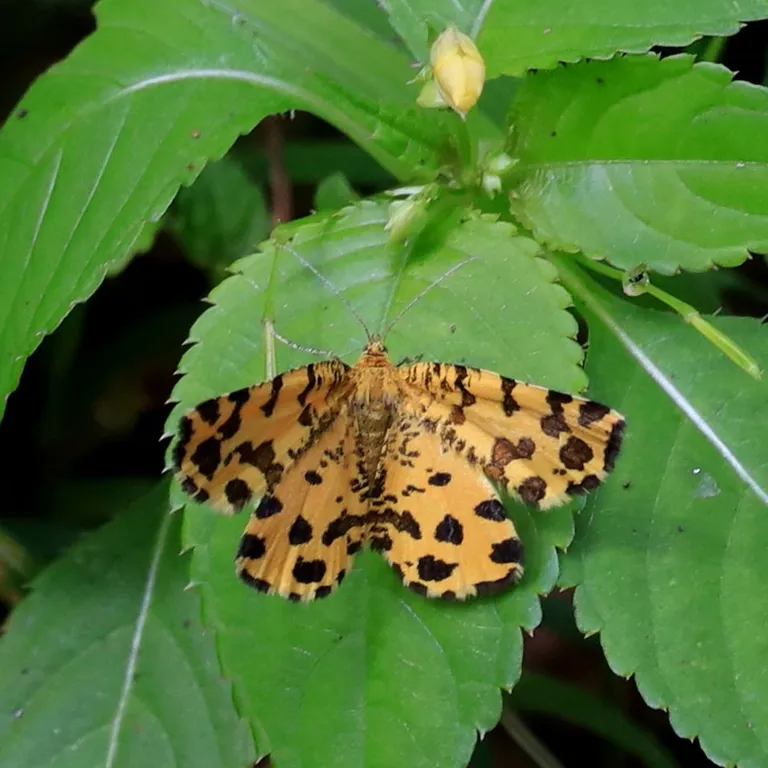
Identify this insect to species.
Pseudopanthera macularia
